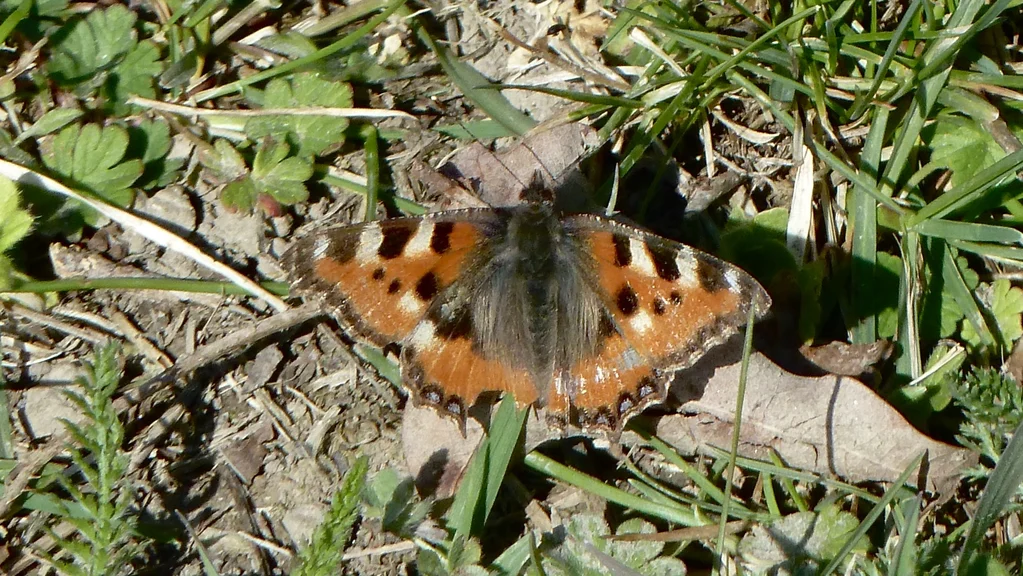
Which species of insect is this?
Aglais urticae
